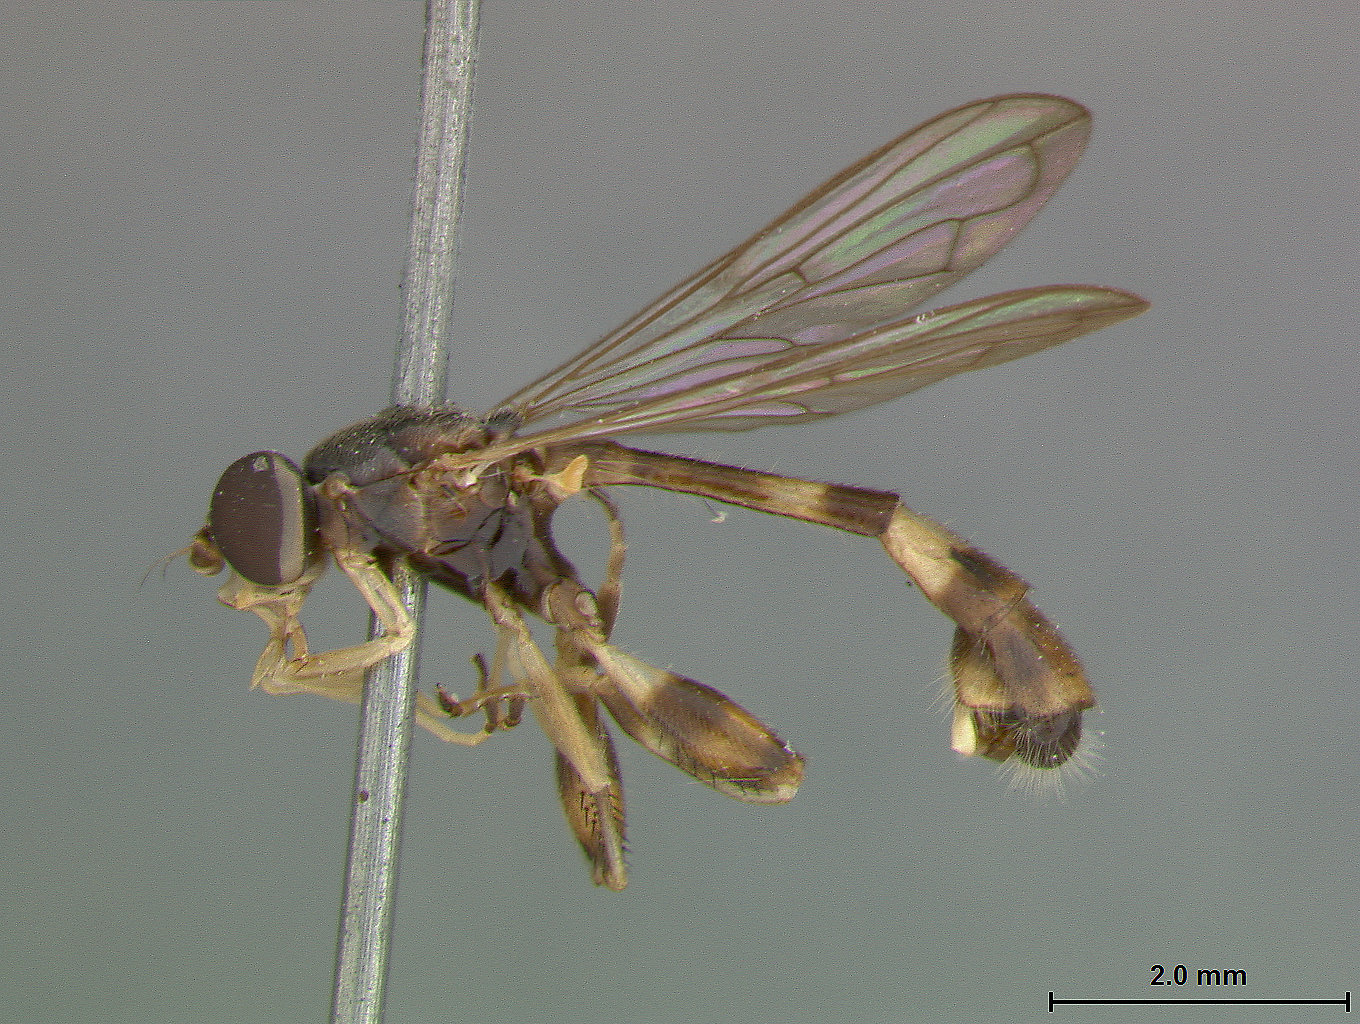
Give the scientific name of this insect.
Sphegina petiolata
